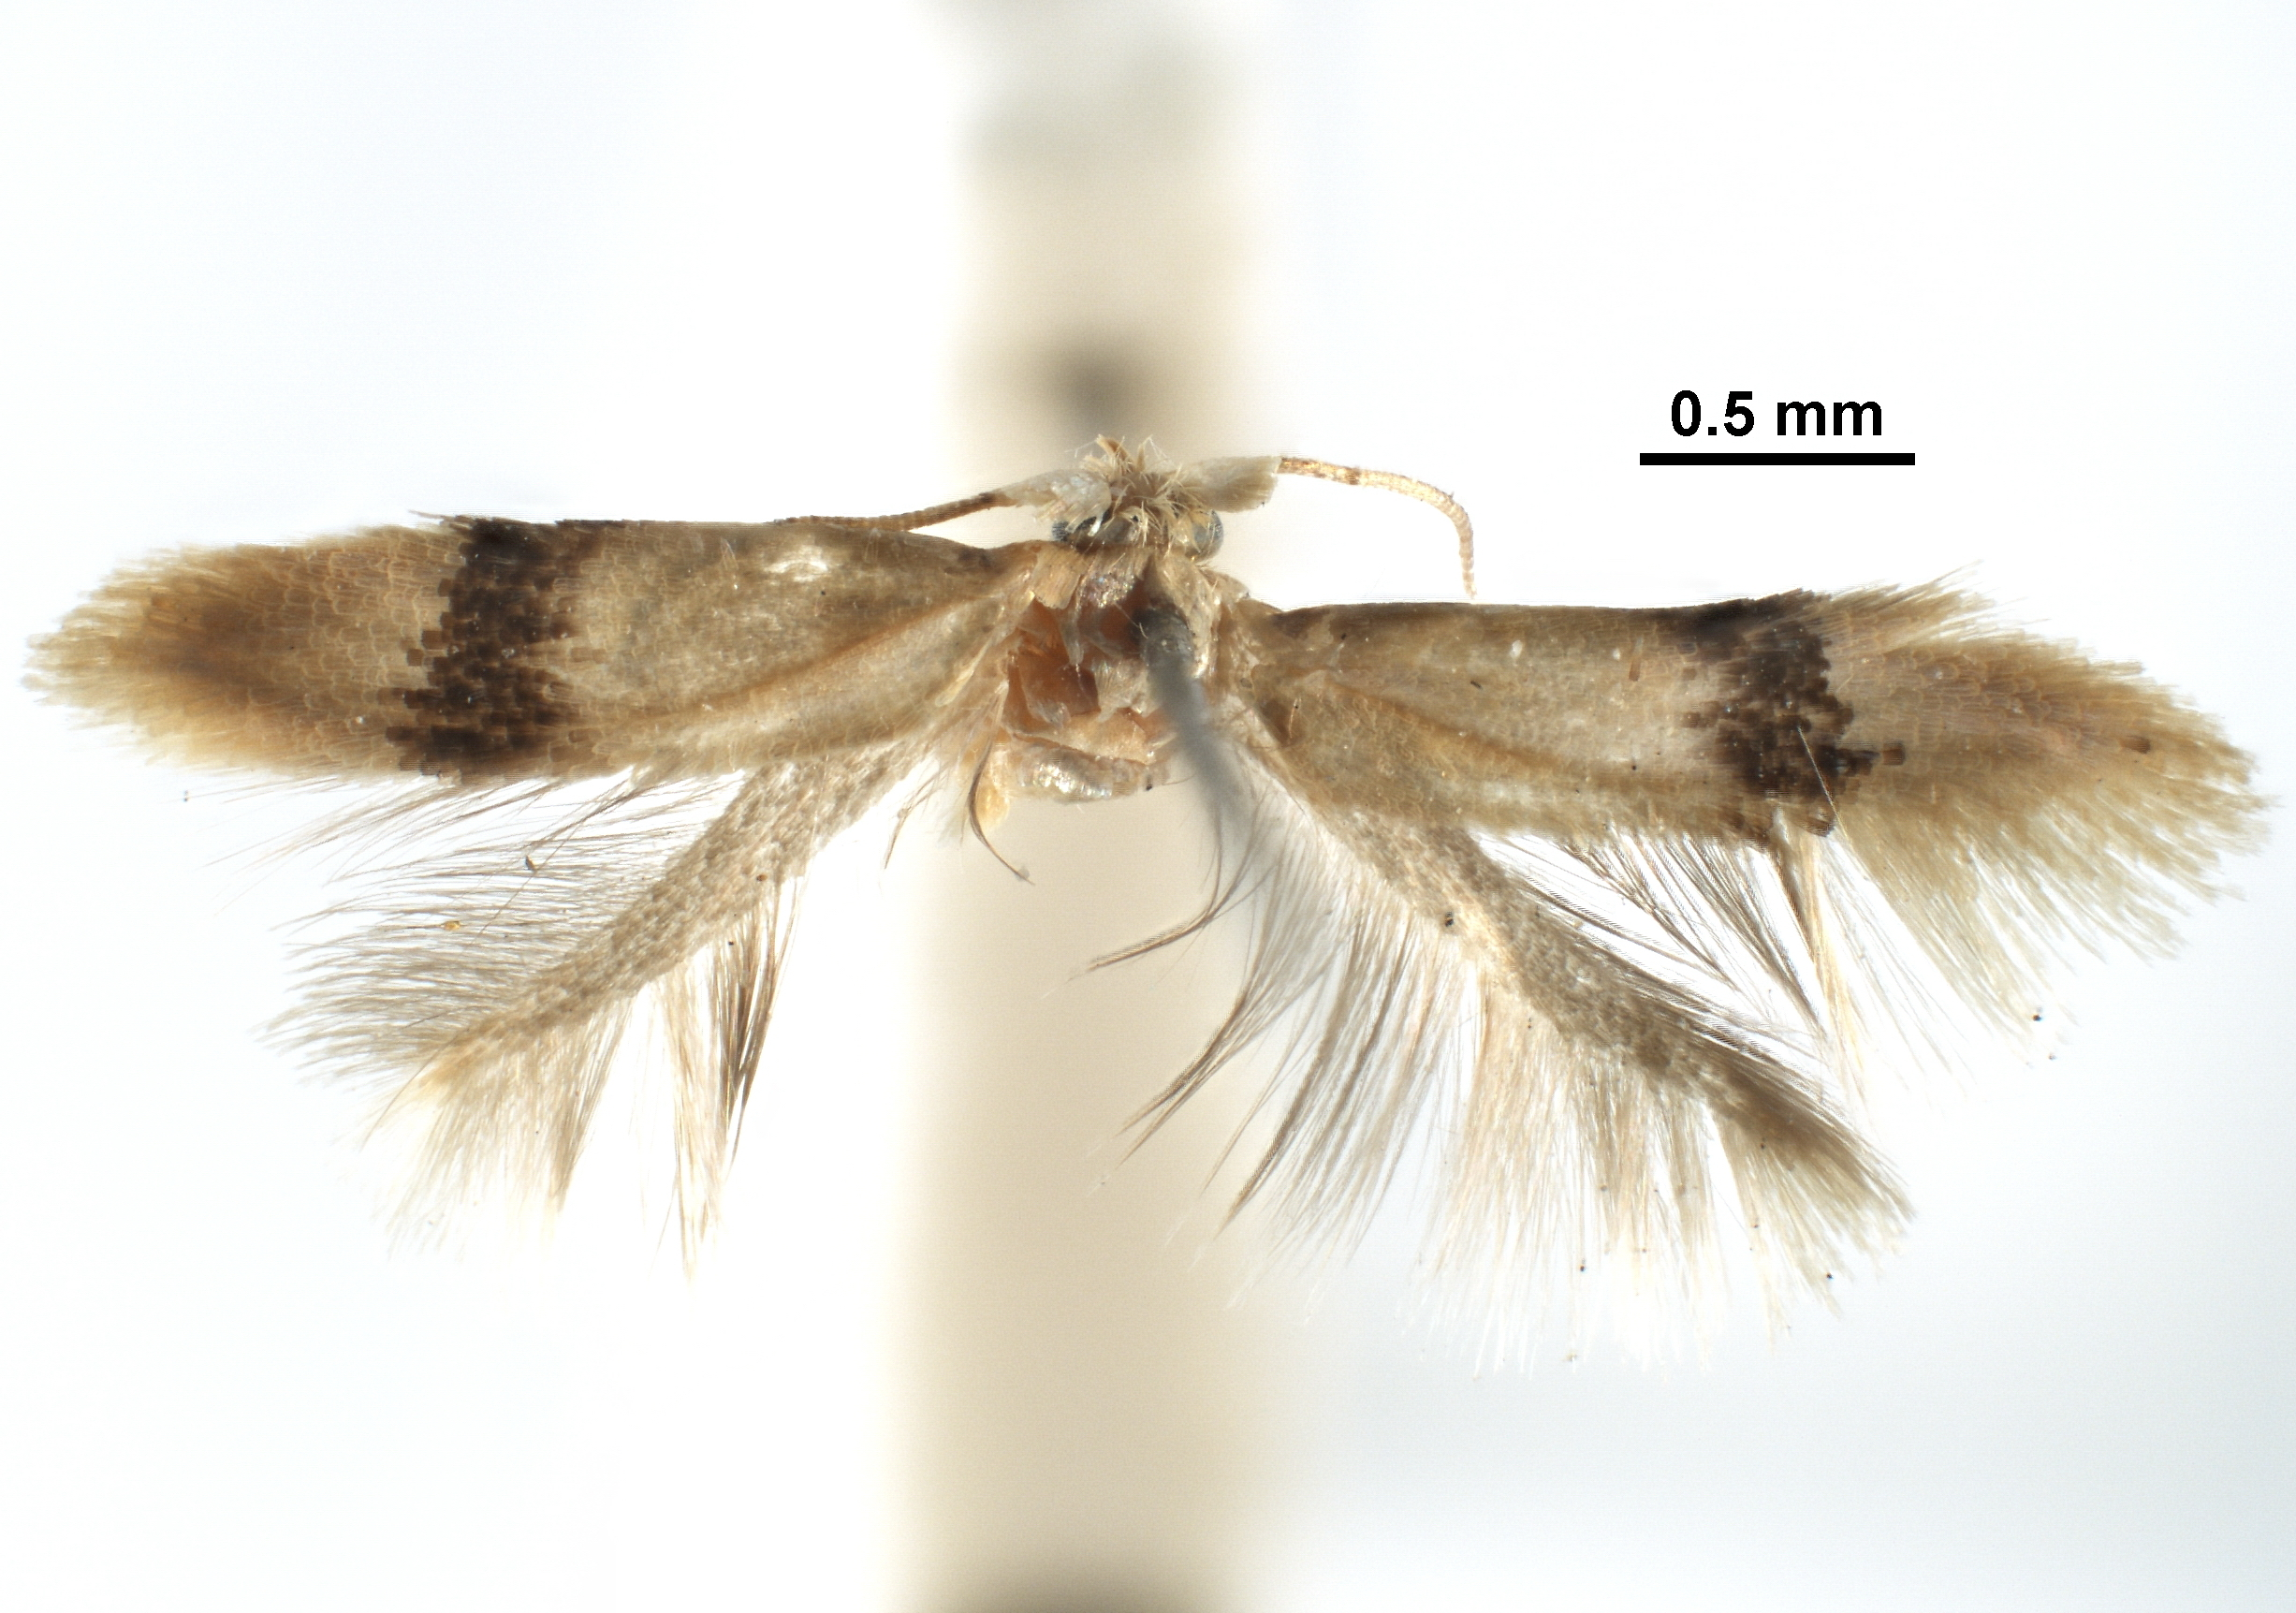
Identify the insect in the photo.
Etainia trifasciata
